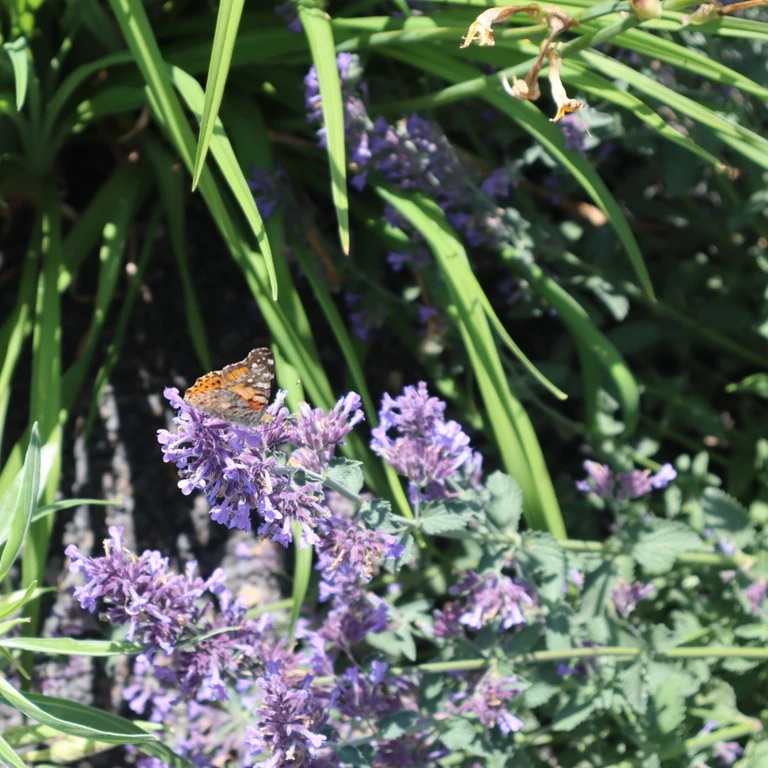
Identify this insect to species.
Vanessa cardui
